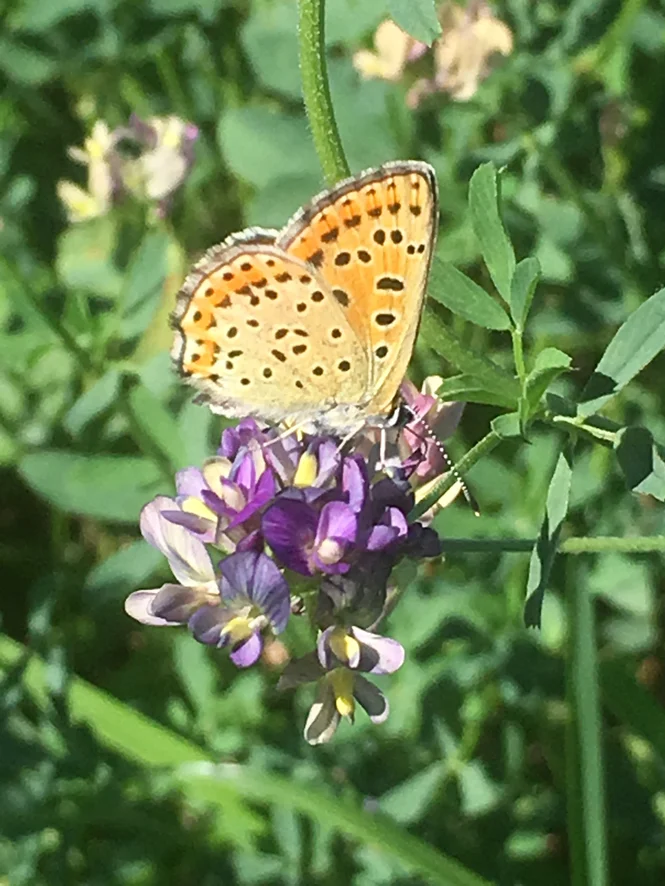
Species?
Lycaena tityrus (also Loweia tityrus)
